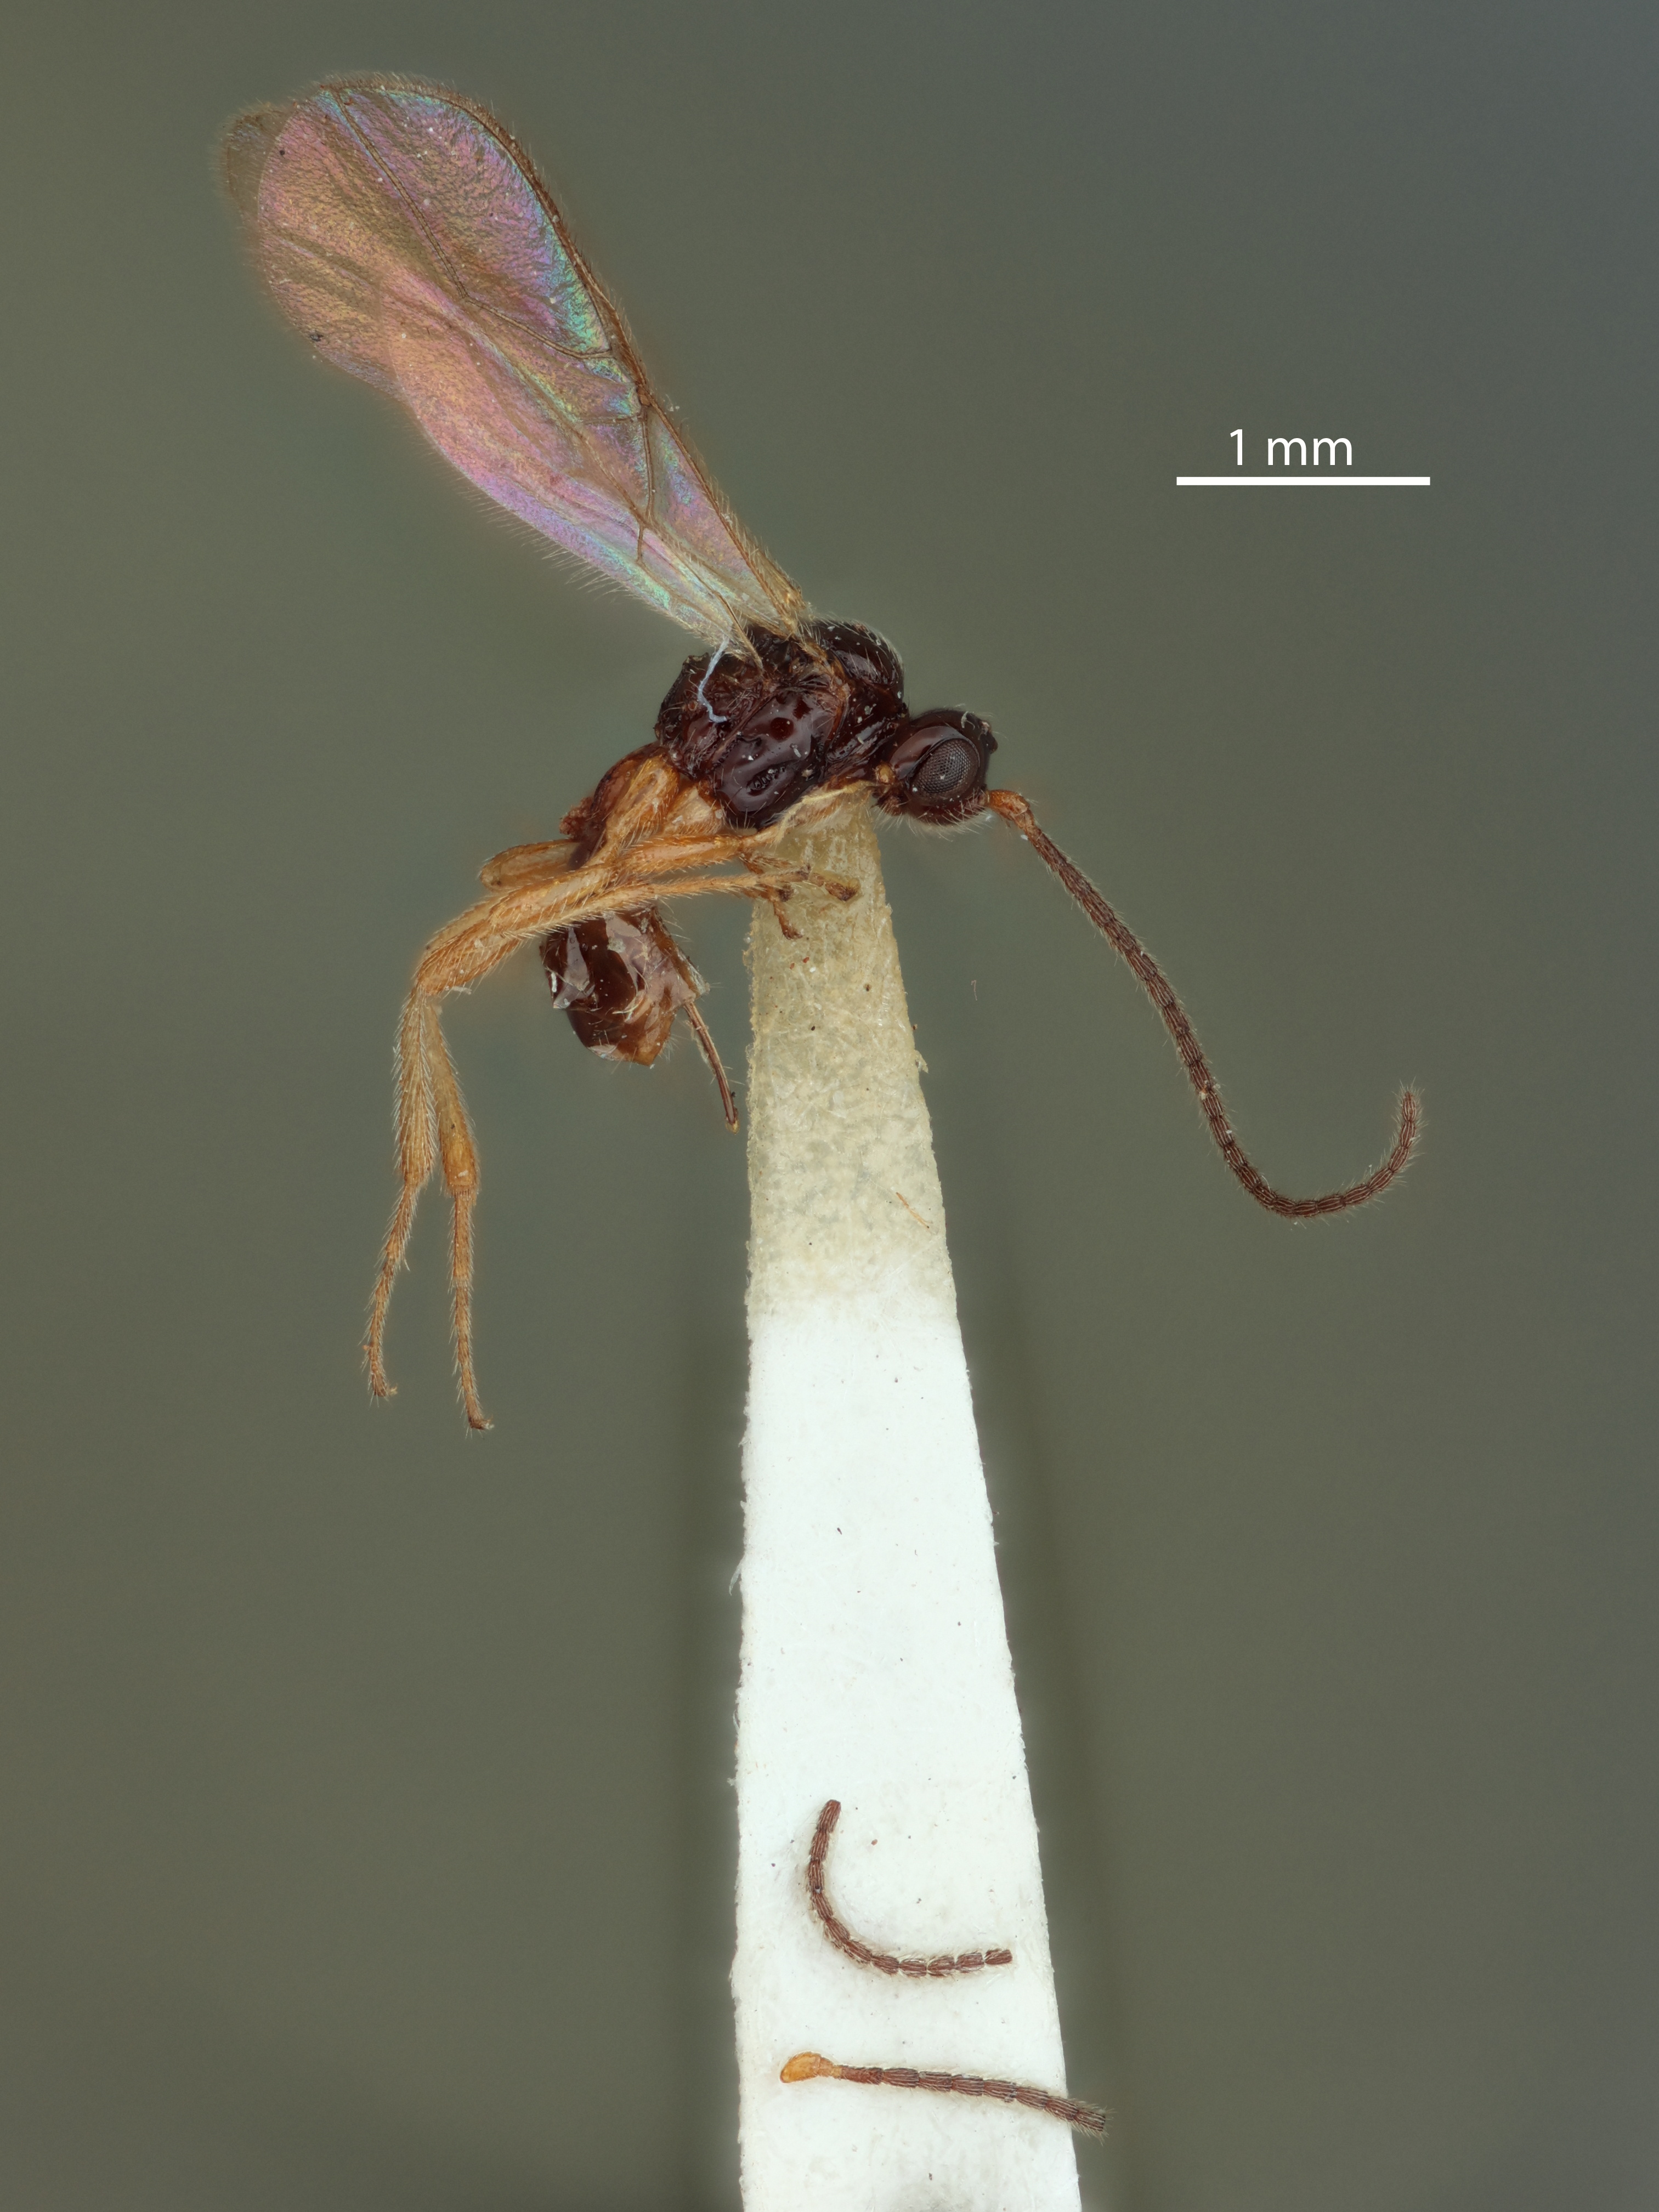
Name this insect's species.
Synaldis segmentata
